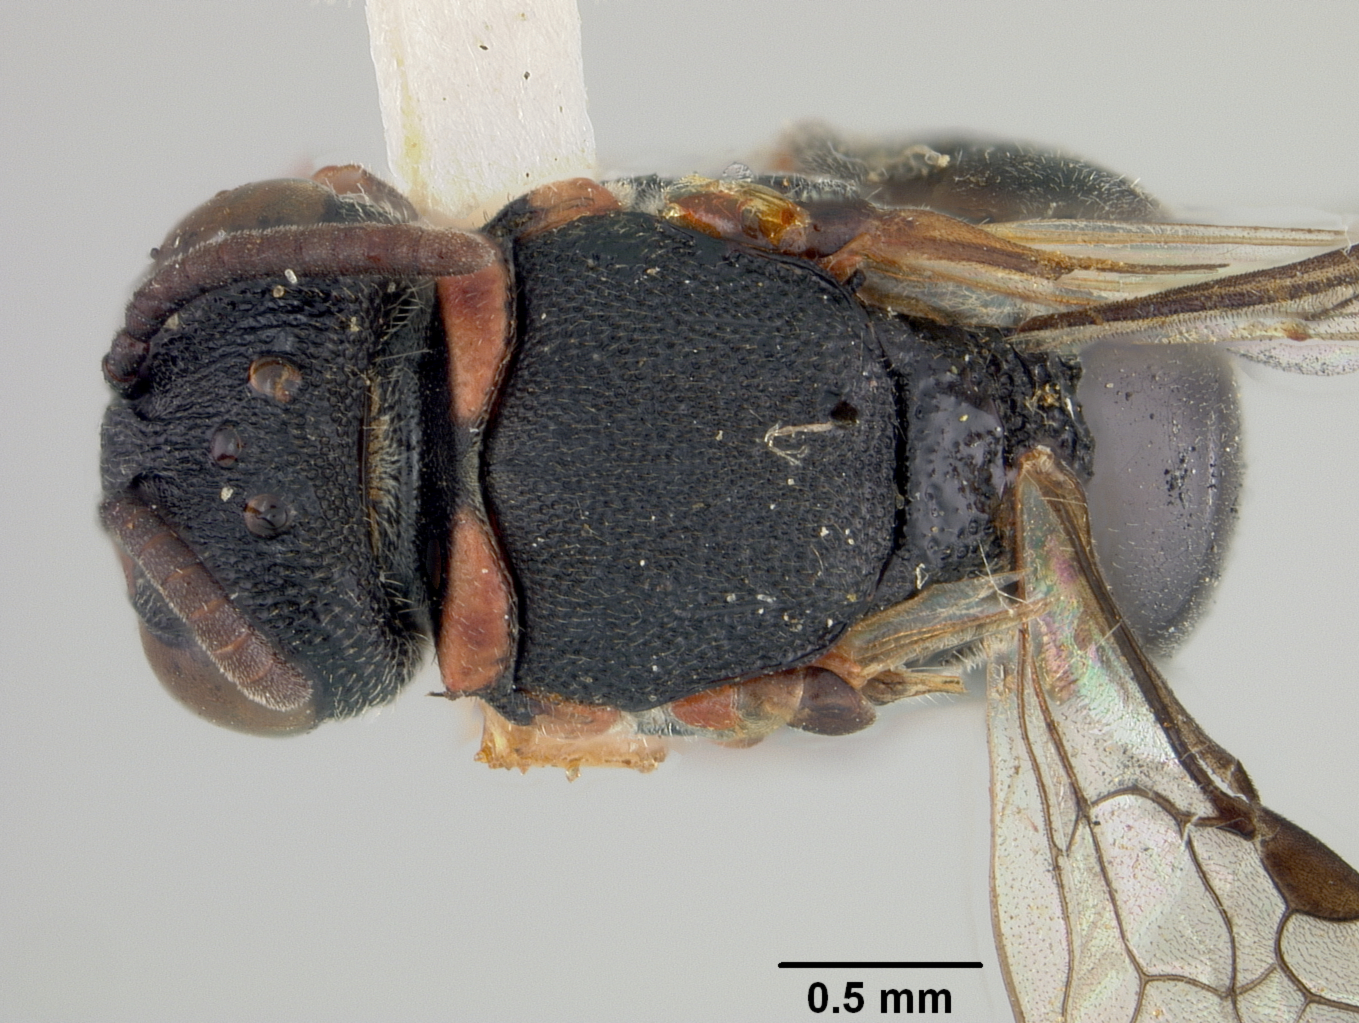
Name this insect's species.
Prosopis penangensis
